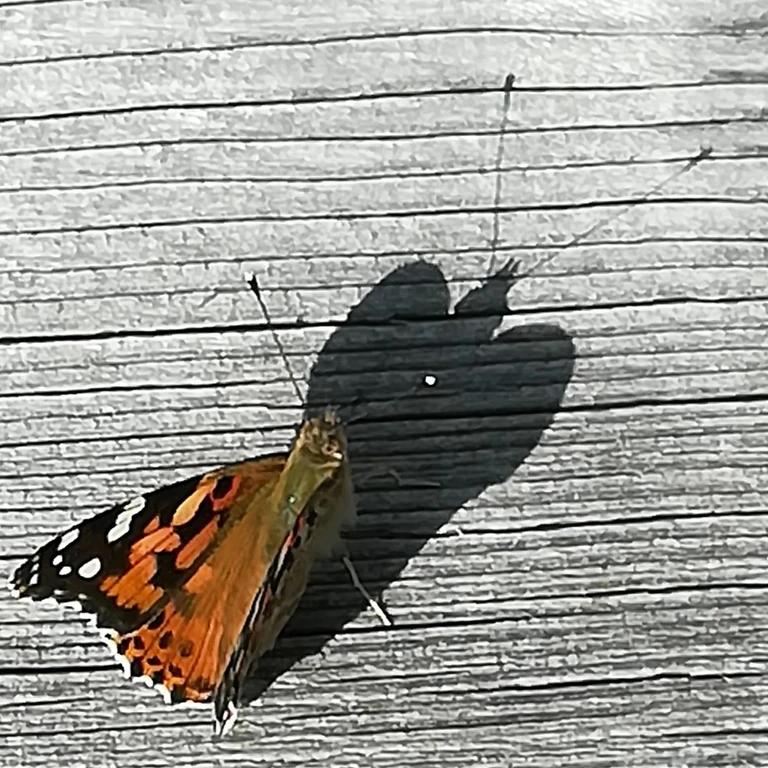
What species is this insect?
Vanessa cardui
